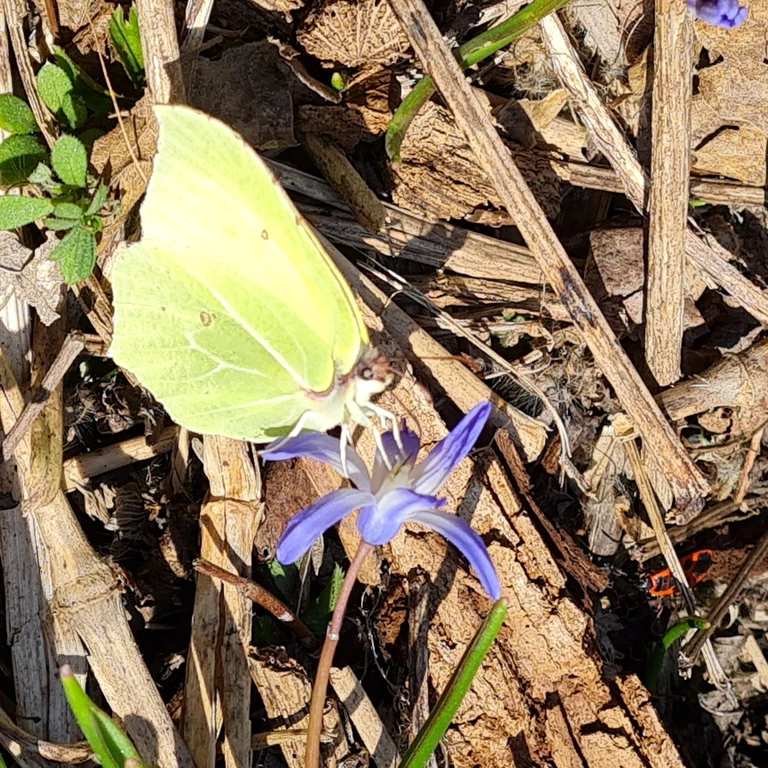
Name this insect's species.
Gonepteryx rhamni
